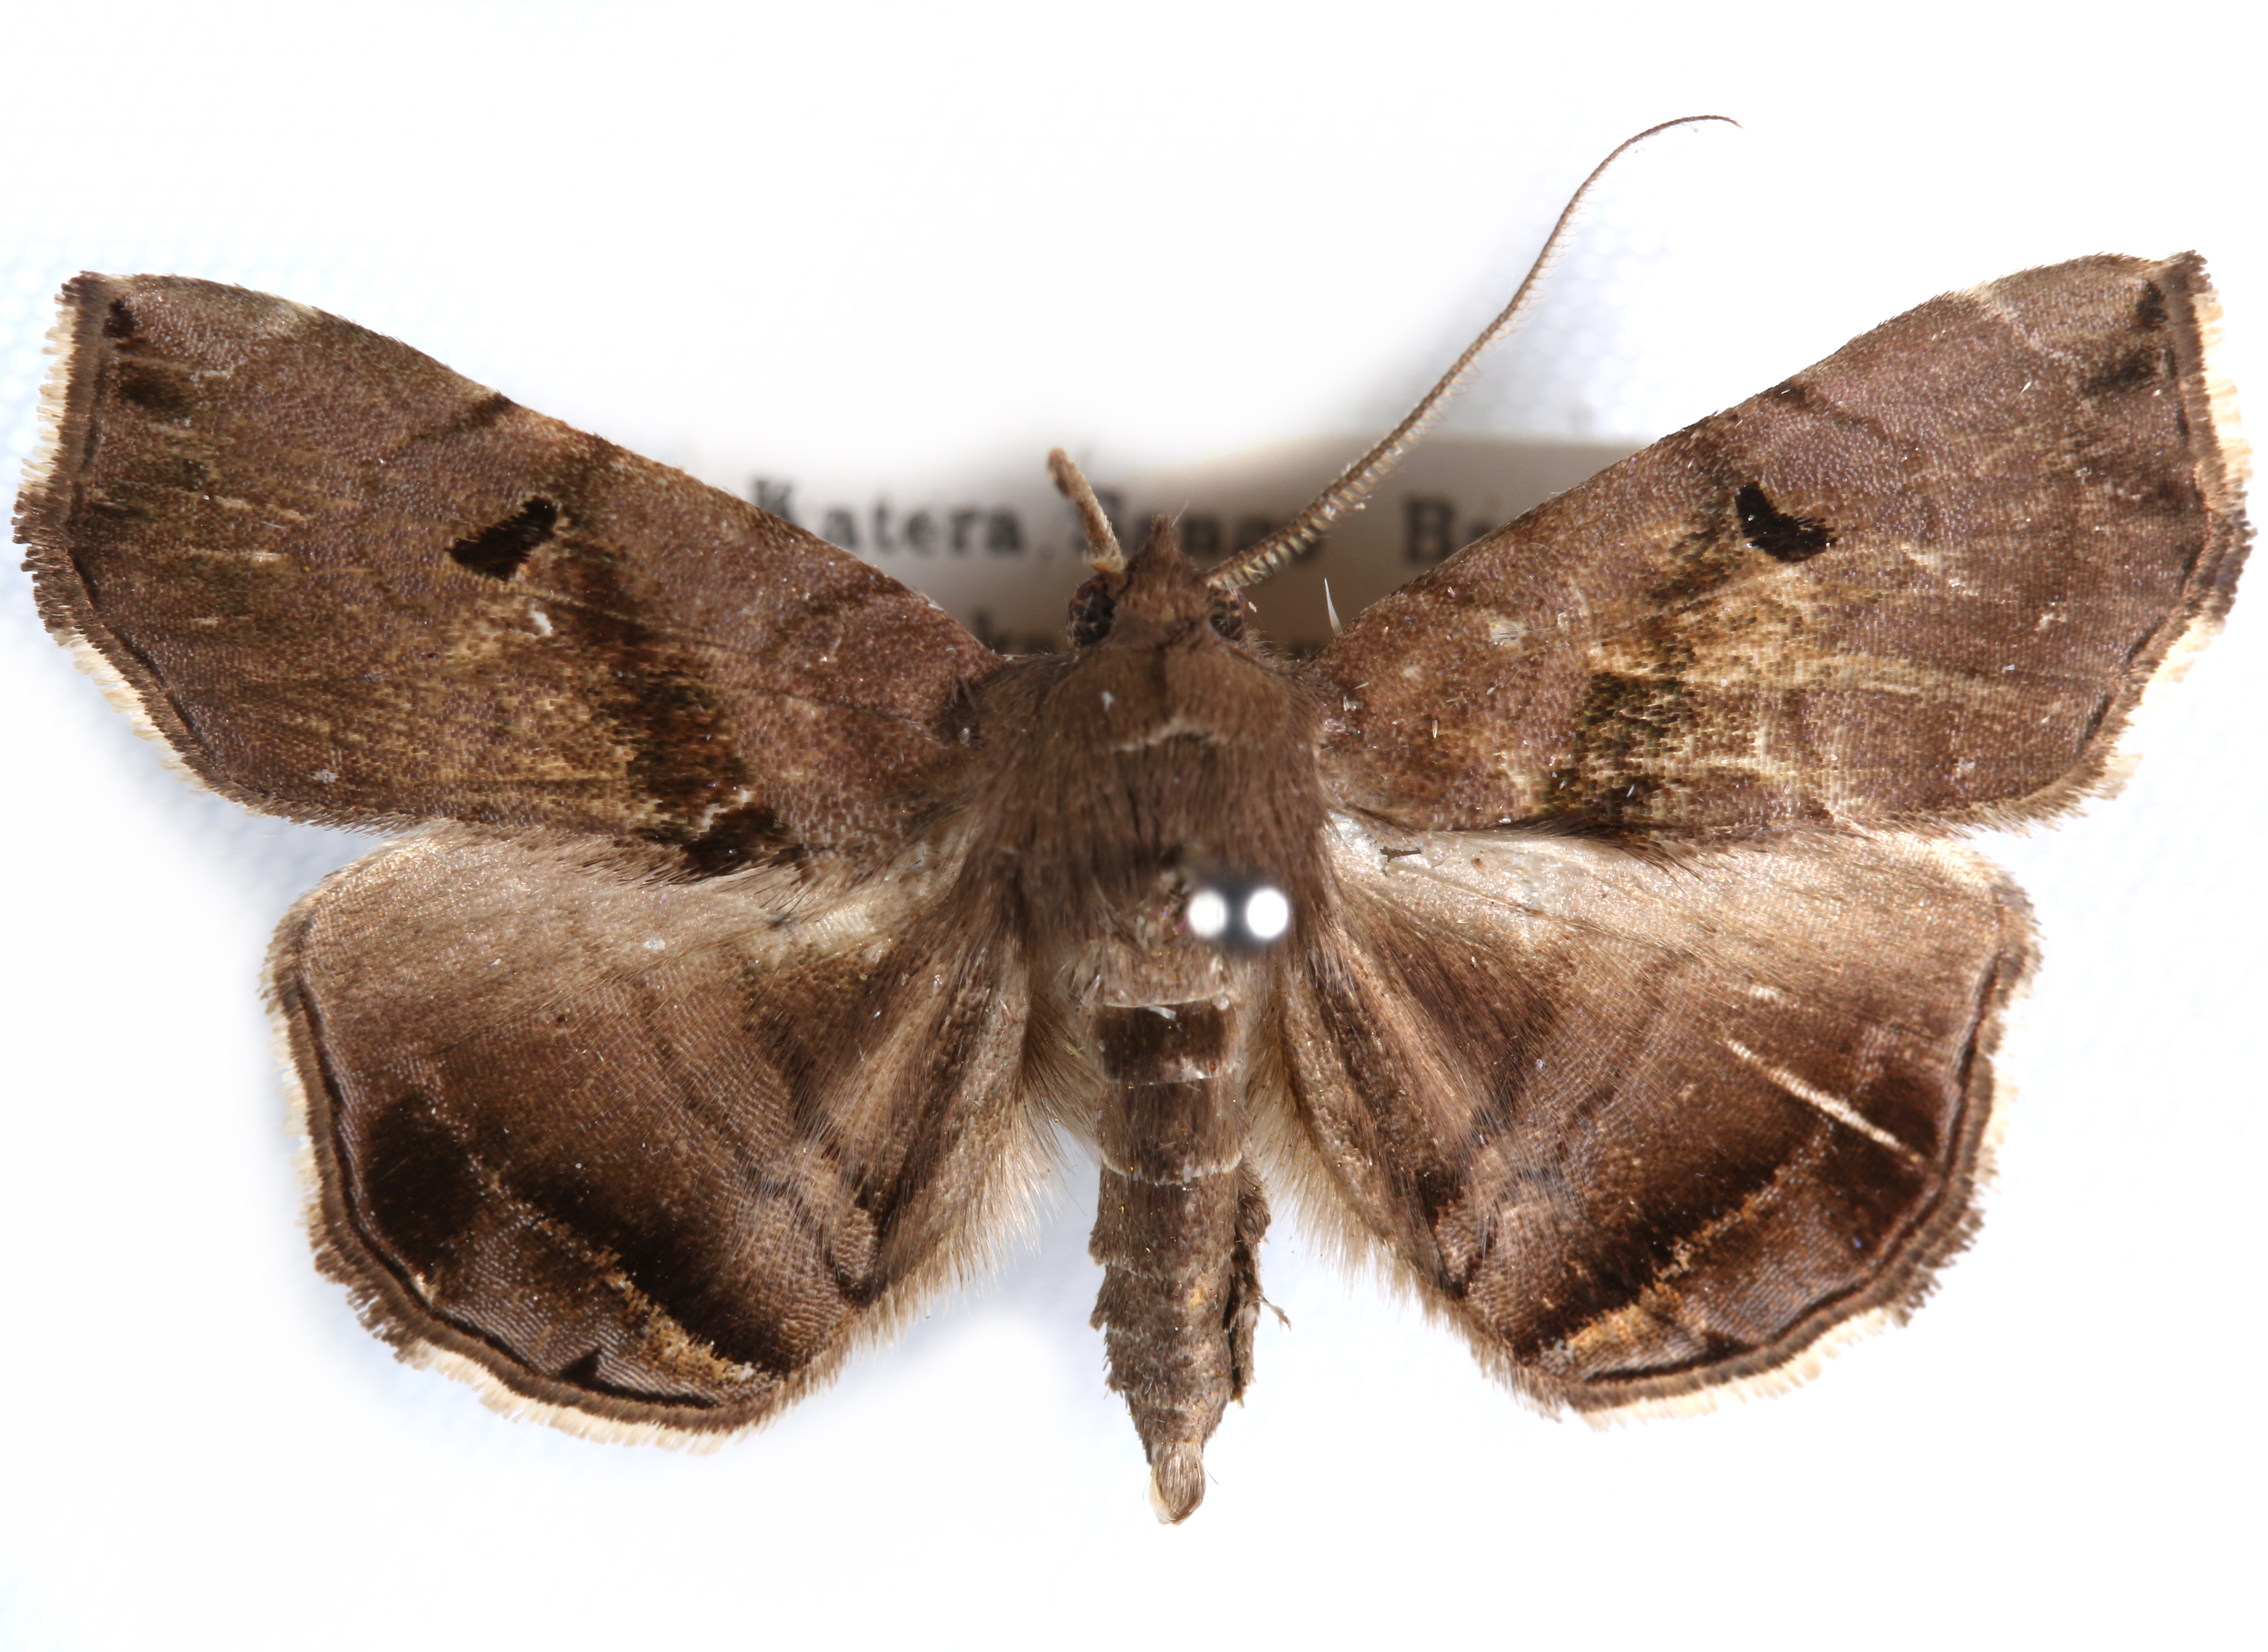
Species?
Trichopalpina zethesia
